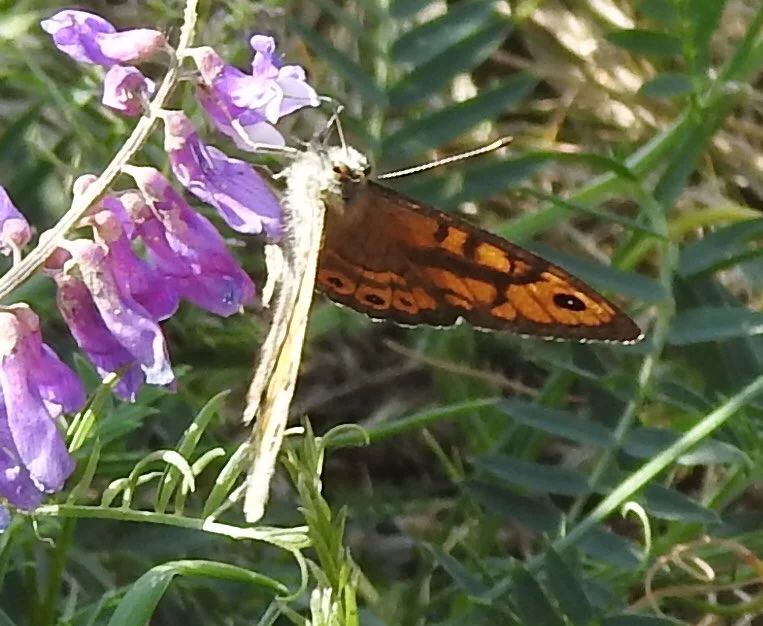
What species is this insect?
Lasiommata megera (also Pararge megera)
